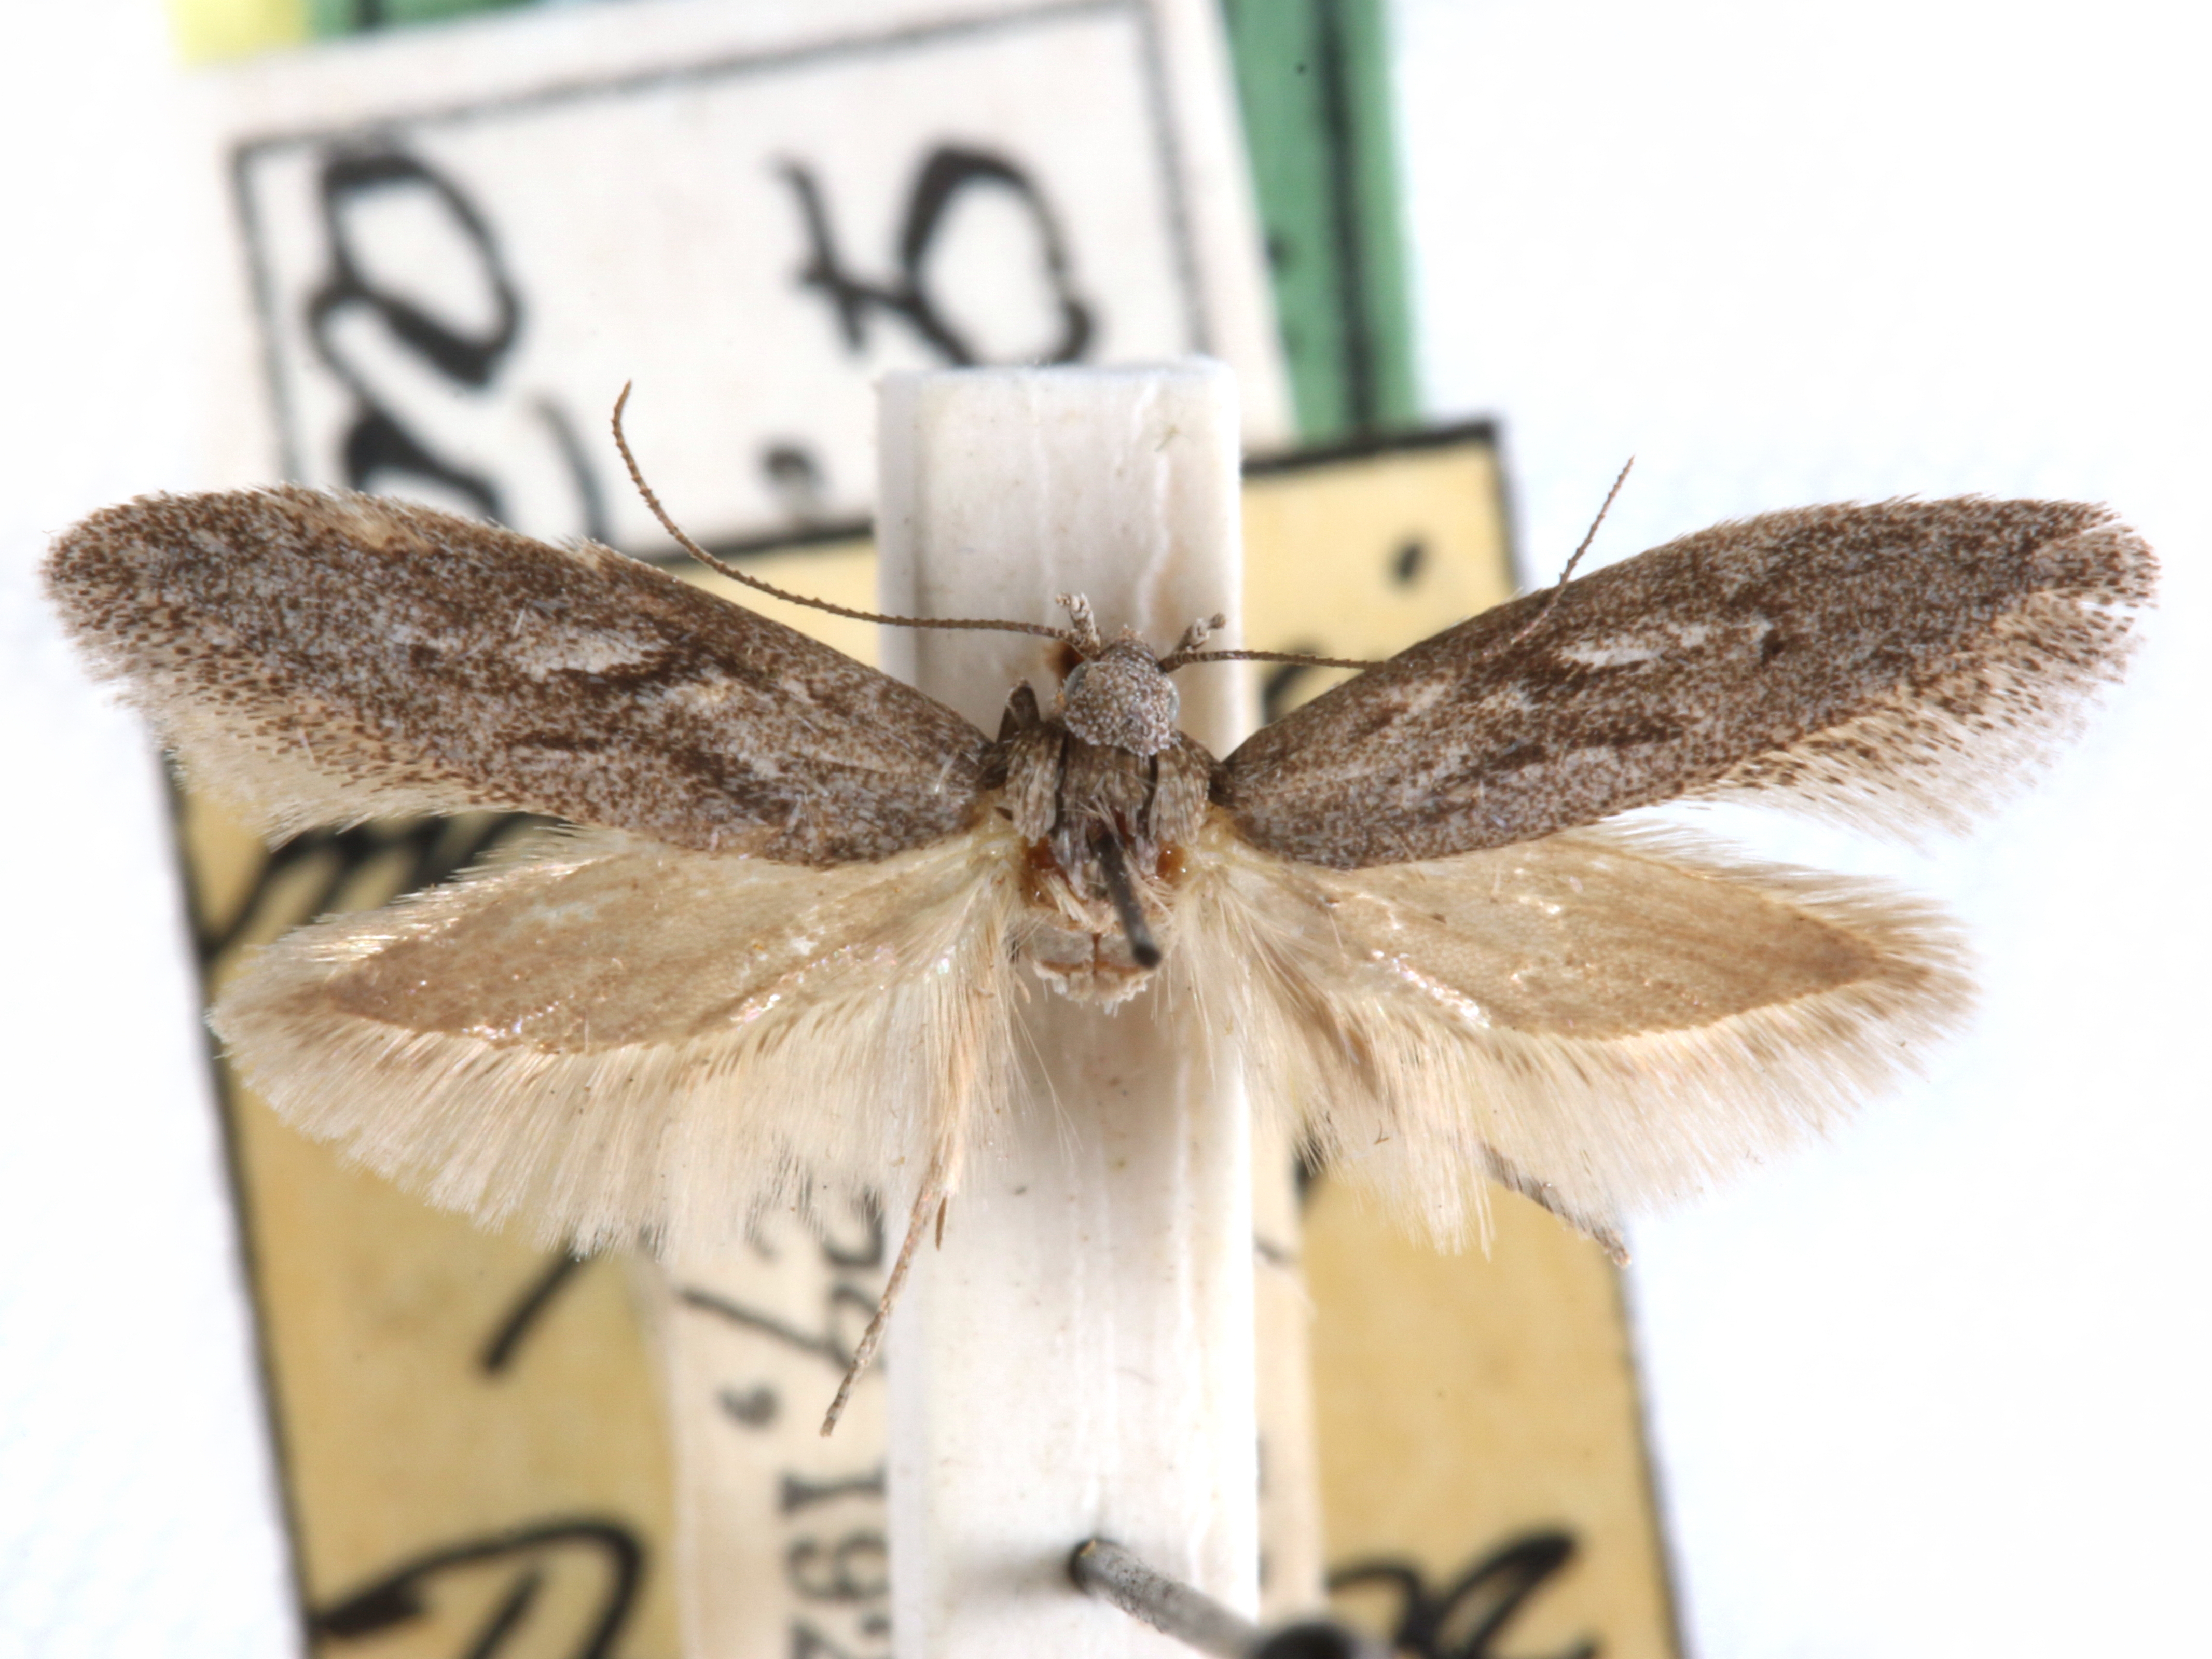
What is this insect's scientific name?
Anoncia conia
